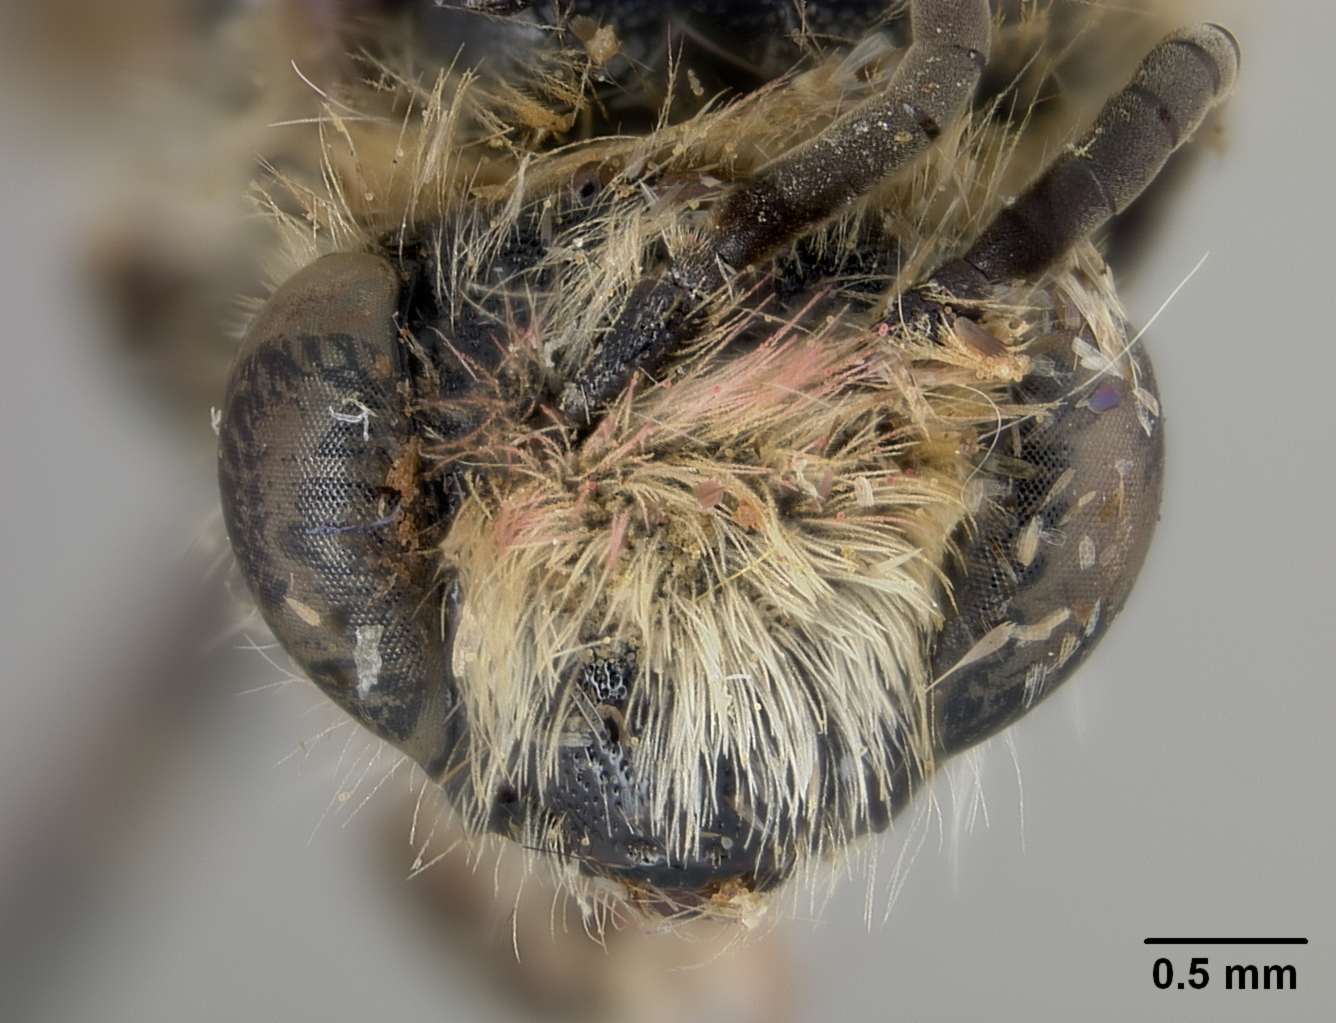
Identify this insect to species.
Colletes xuechengensis
